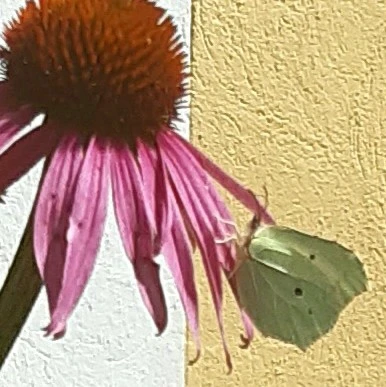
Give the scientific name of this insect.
Gonepteryx rhamni
